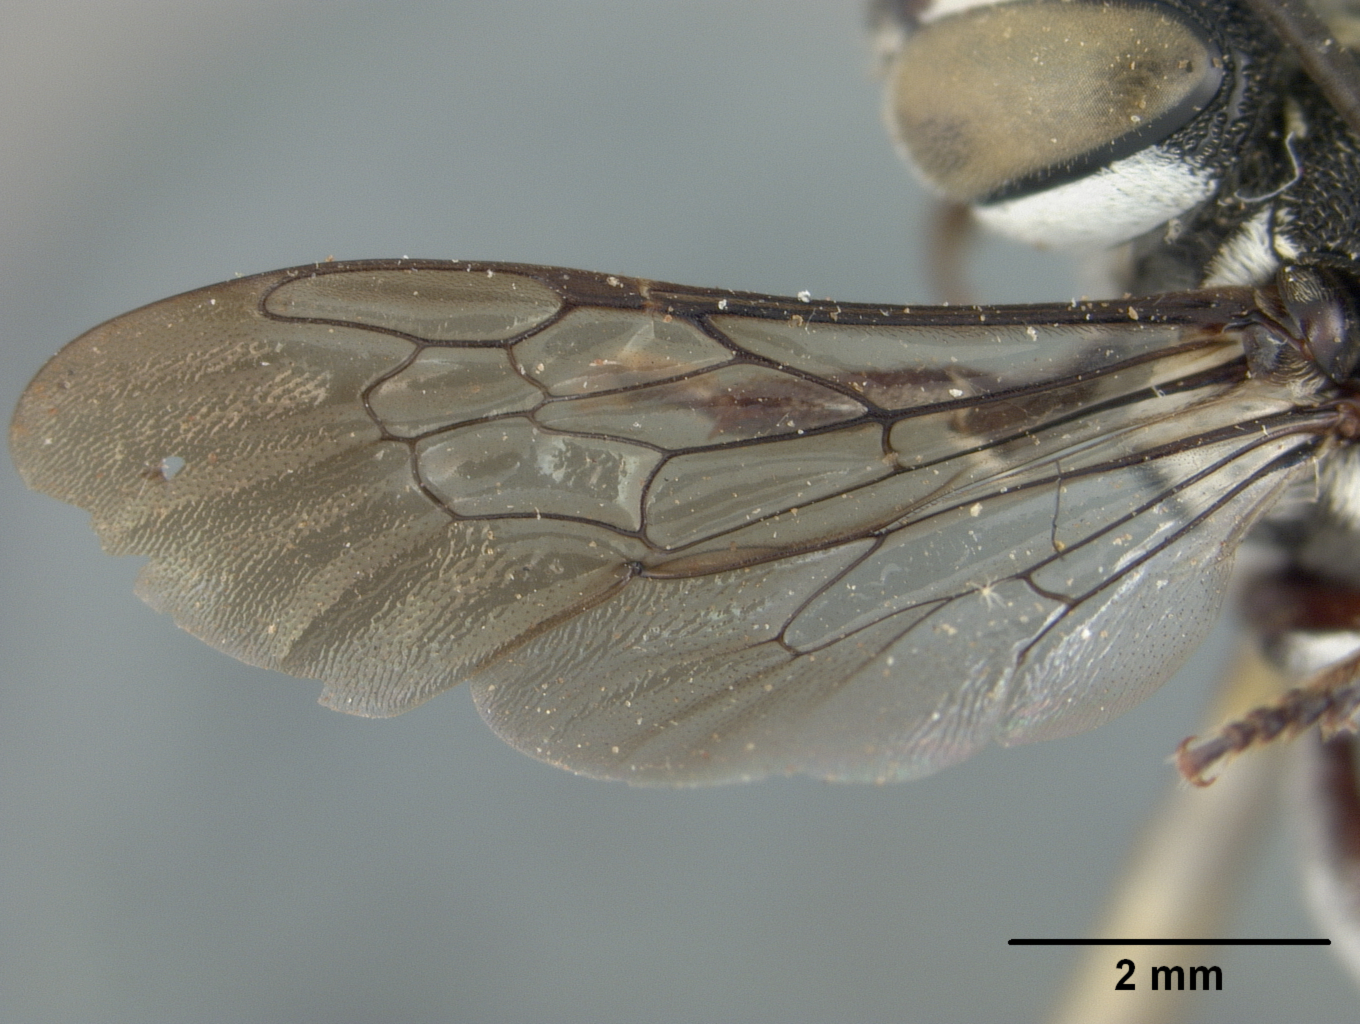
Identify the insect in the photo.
Coelioxys pachyrhina
